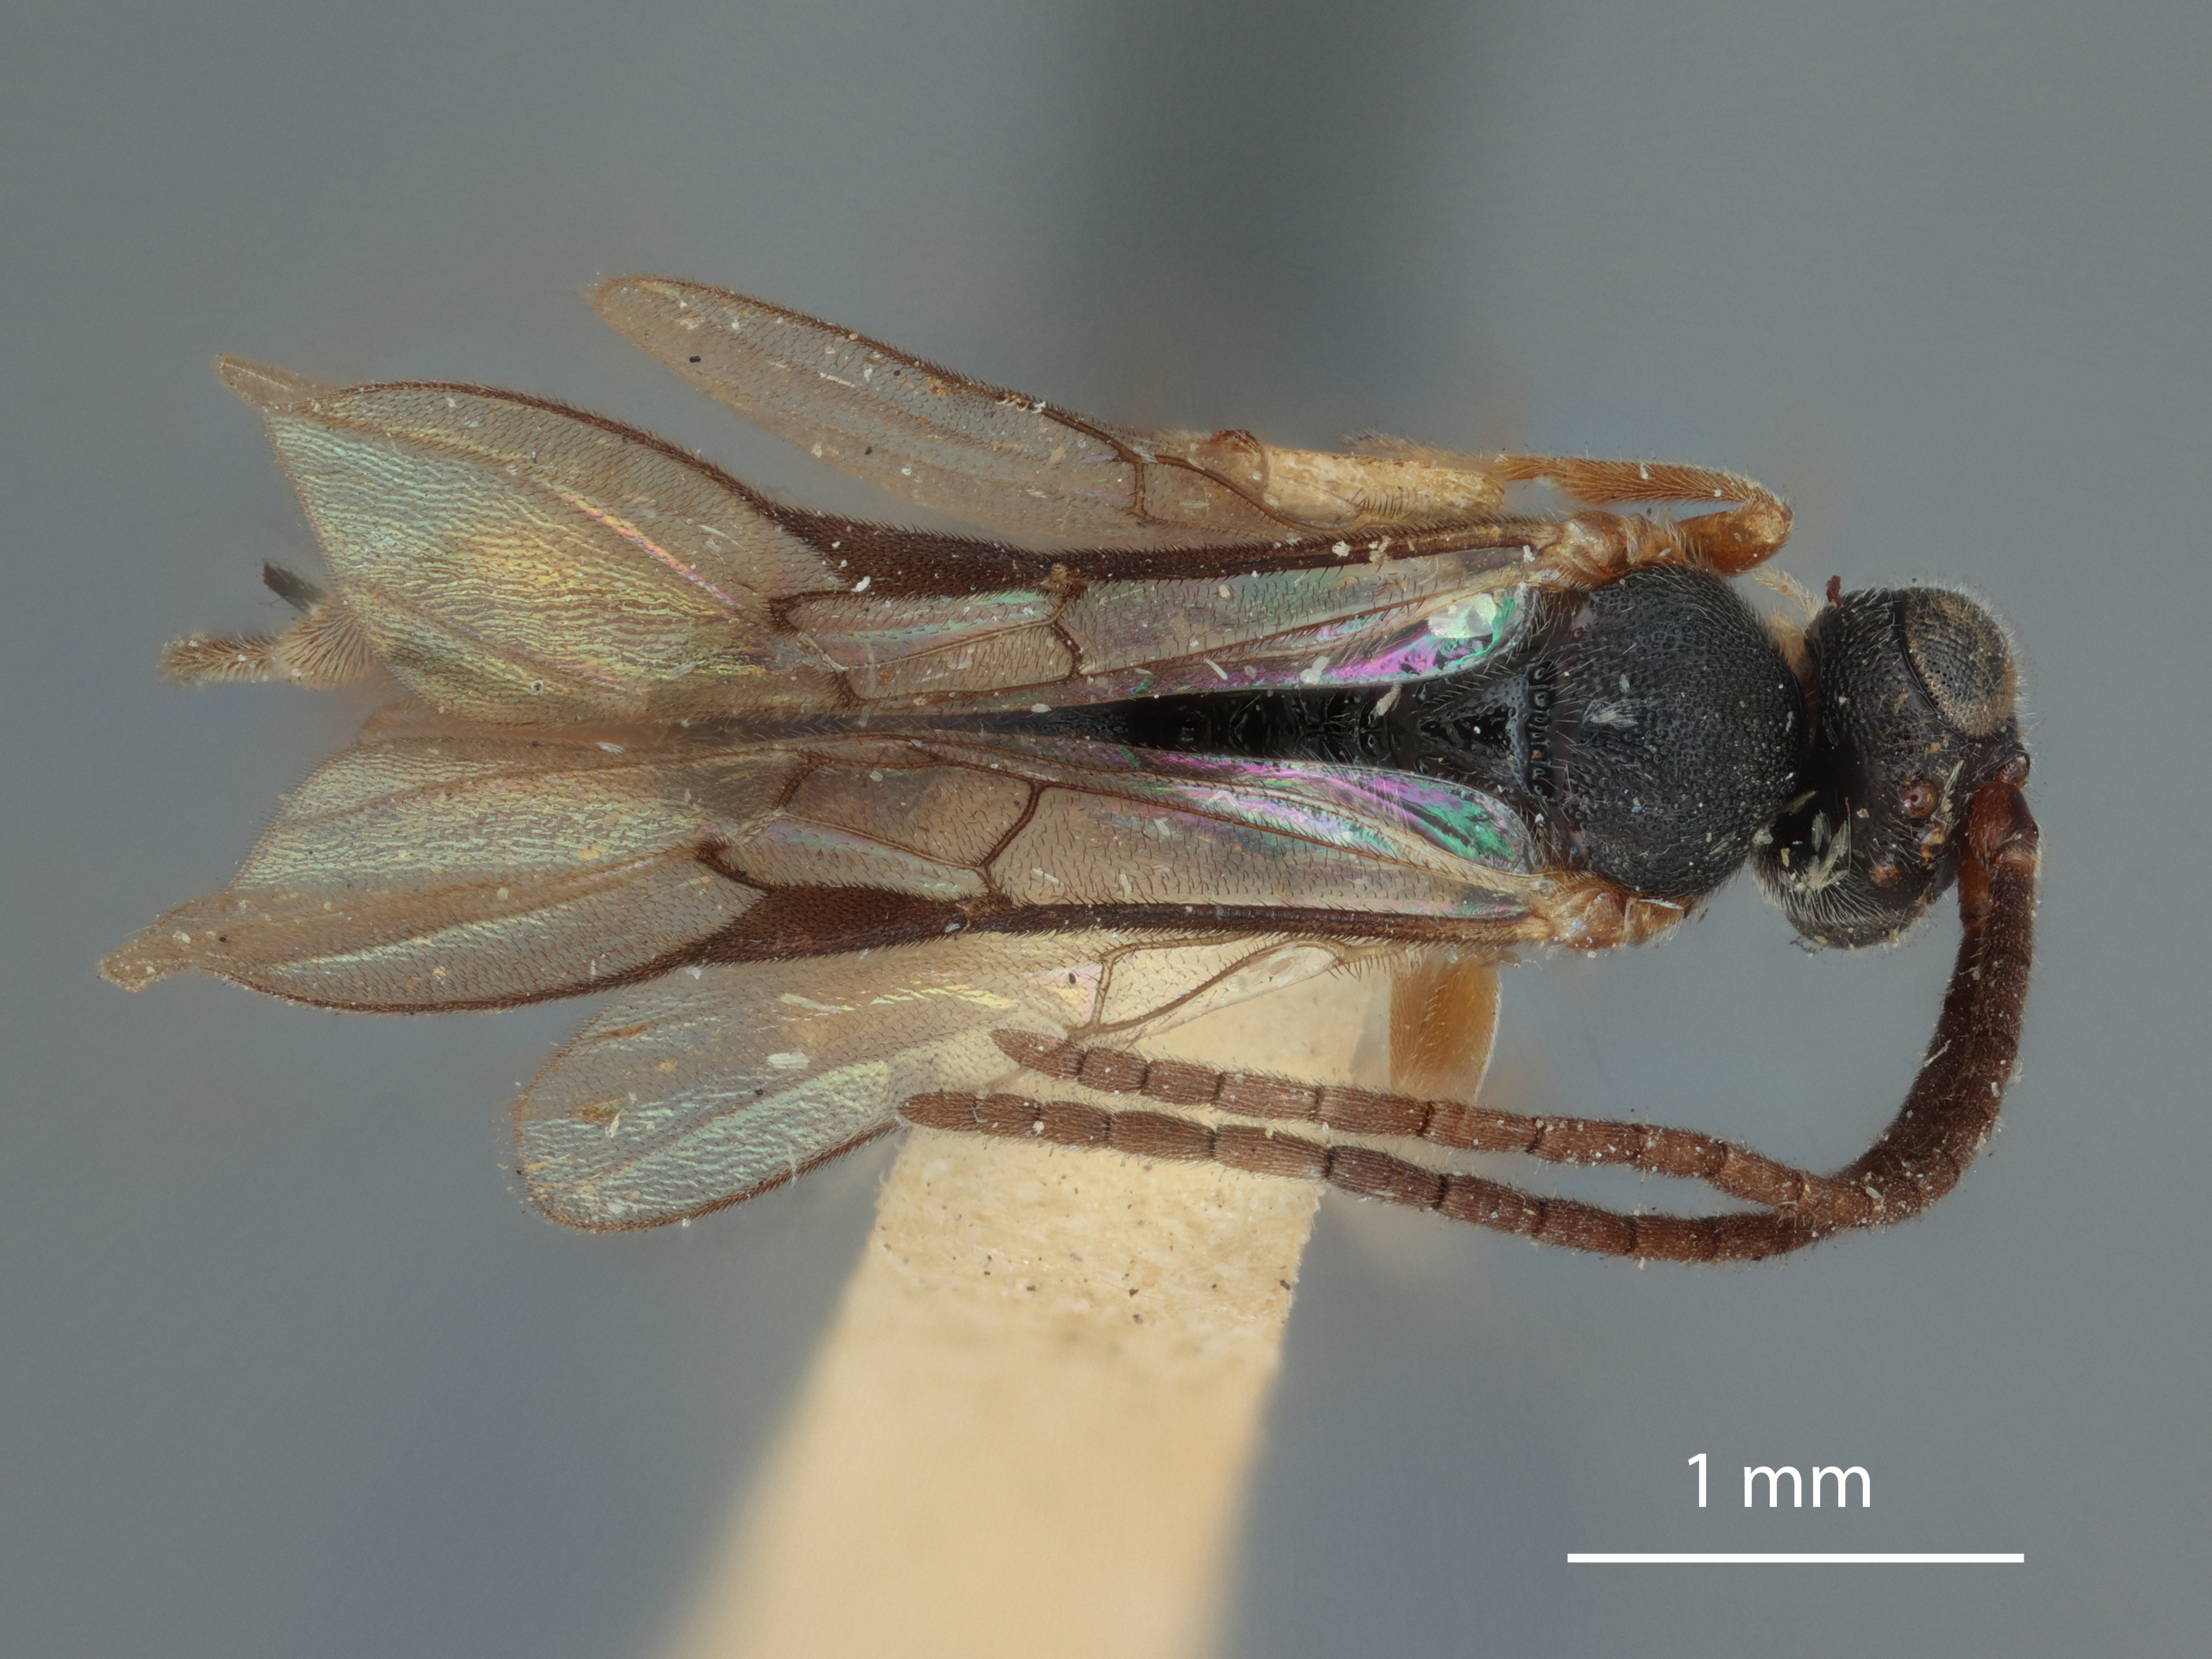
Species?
Apanteles cestius
